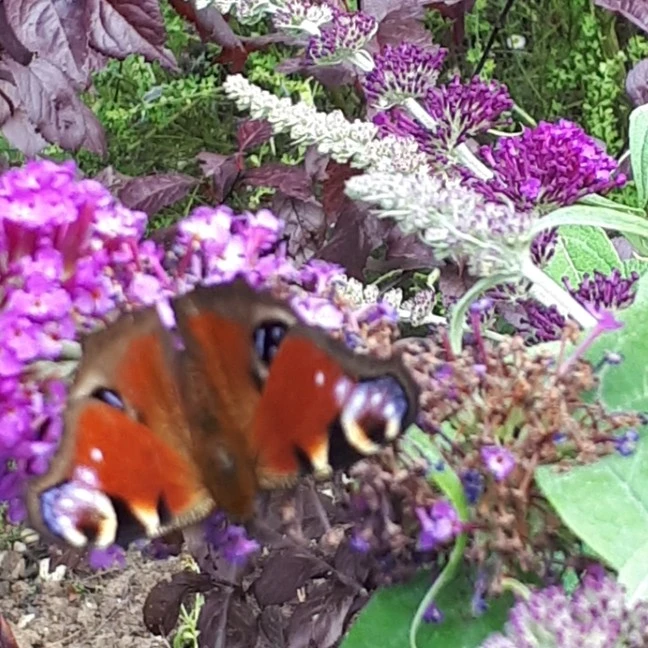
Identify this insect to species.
Aglais io
